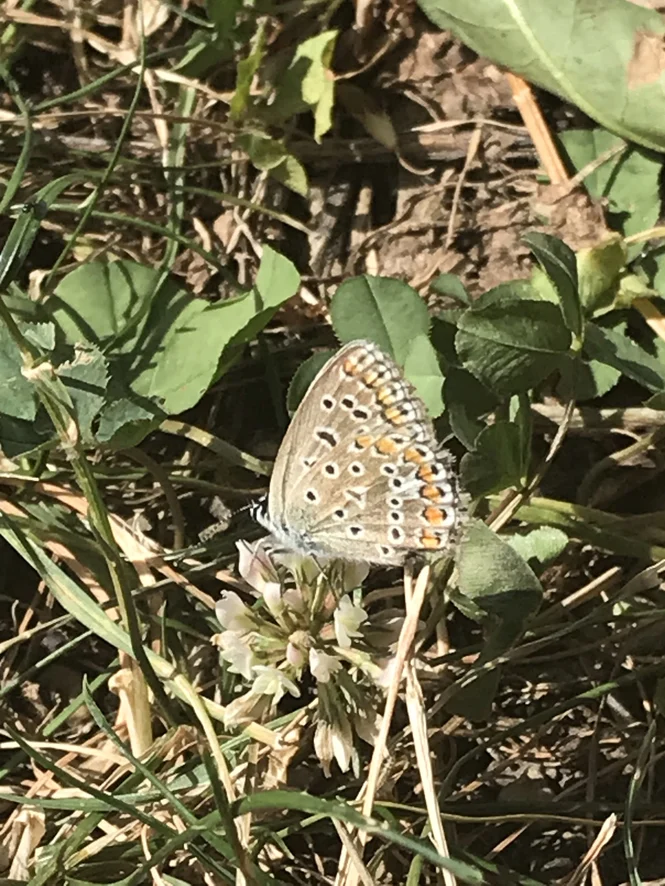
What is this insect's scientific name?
Polyommatus icarus
